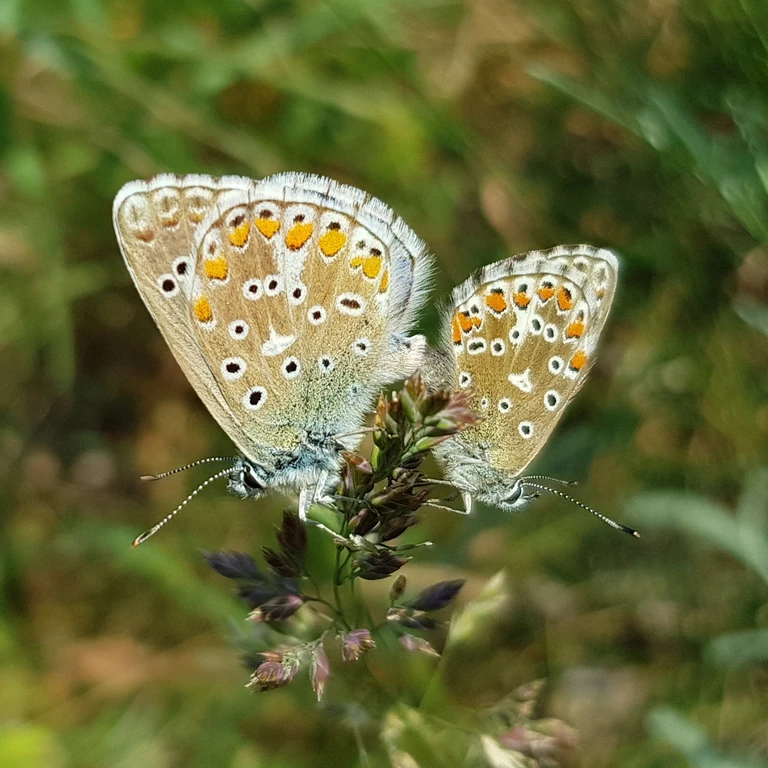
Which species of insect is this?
Lysandra bellargus
